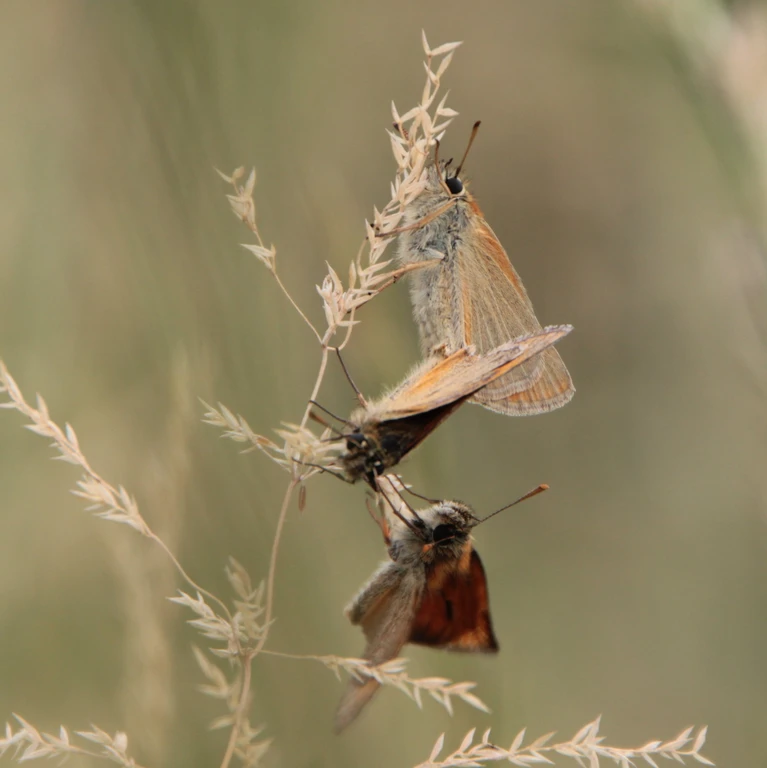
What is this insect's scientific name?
Thymelicus sylvestris
